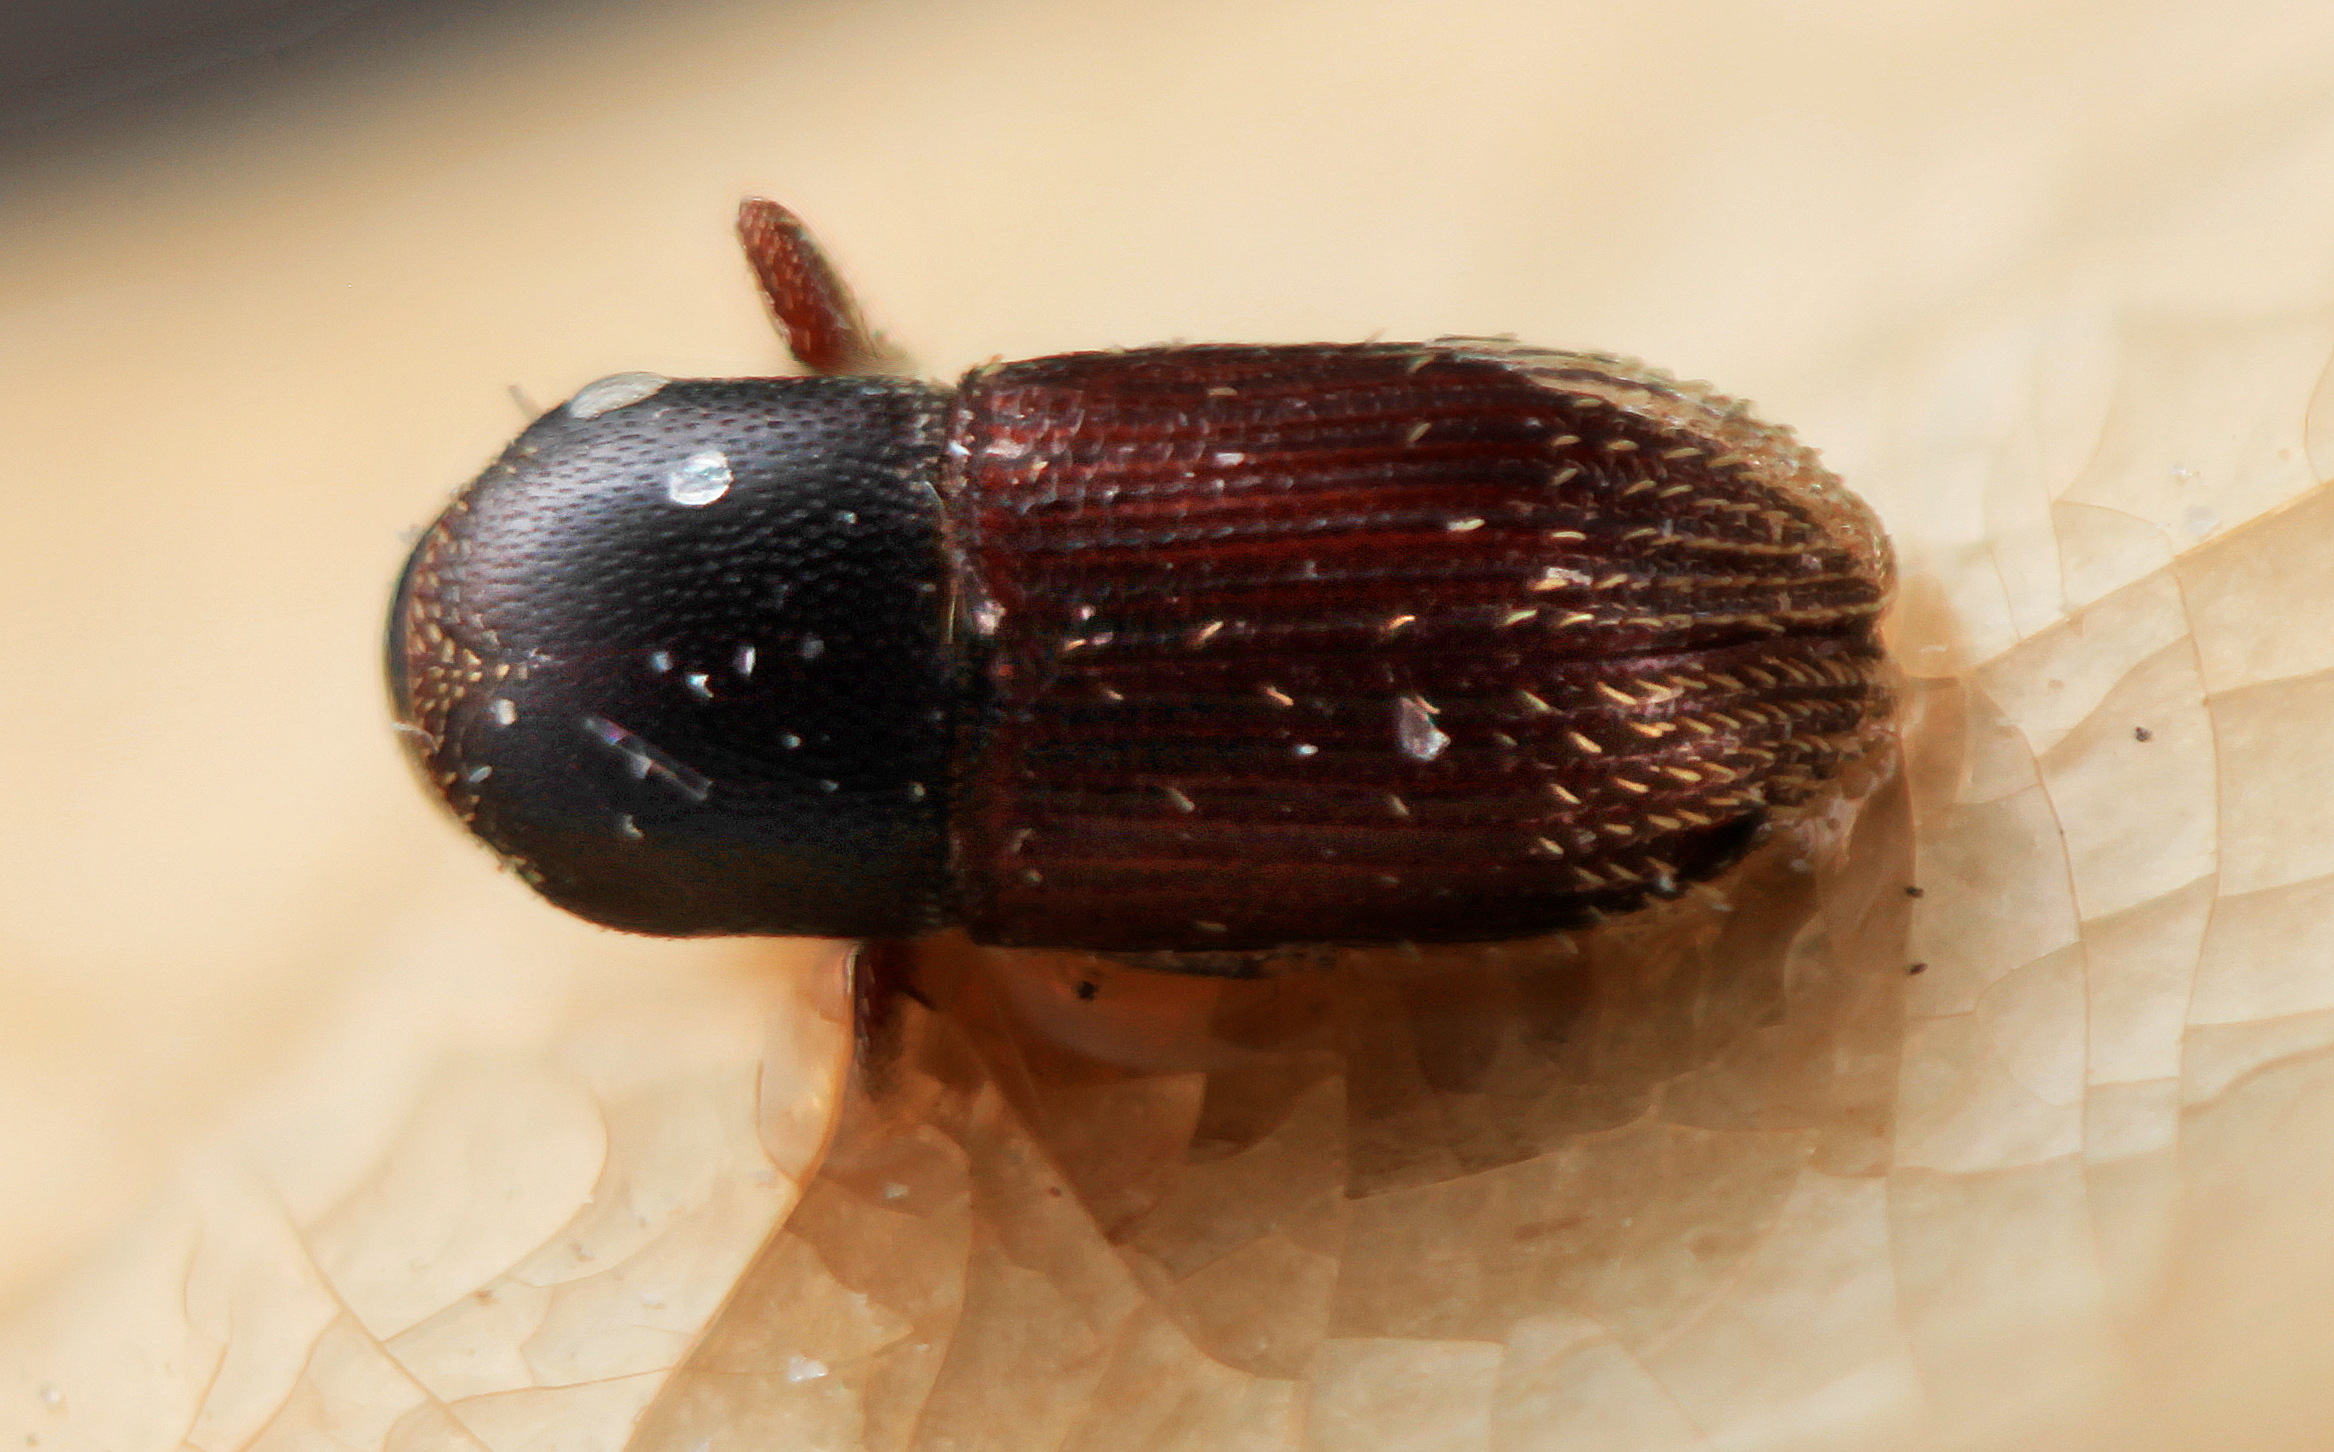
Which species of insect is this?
Cnesinus schulzi
